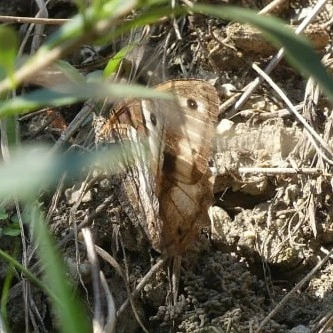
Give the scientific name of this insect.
Hipparchia fagi
